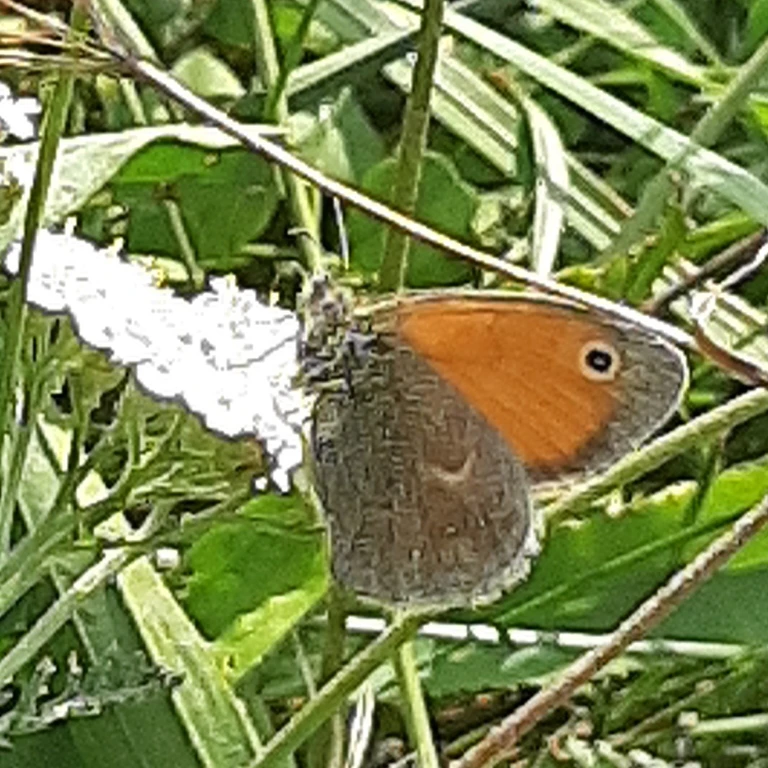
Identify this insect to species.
Coenonympha pamphilus
